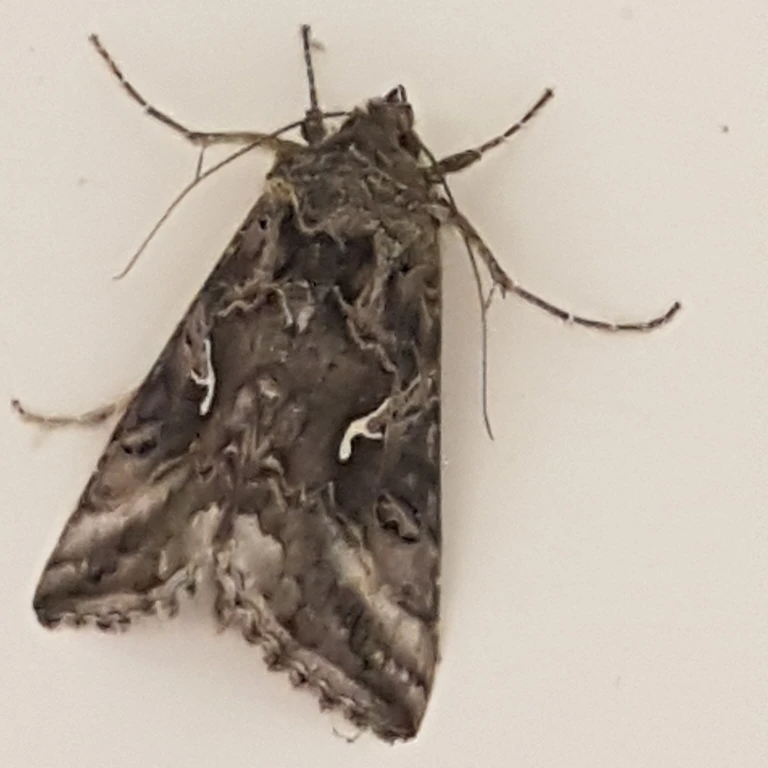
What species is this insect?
Autographa gamma
